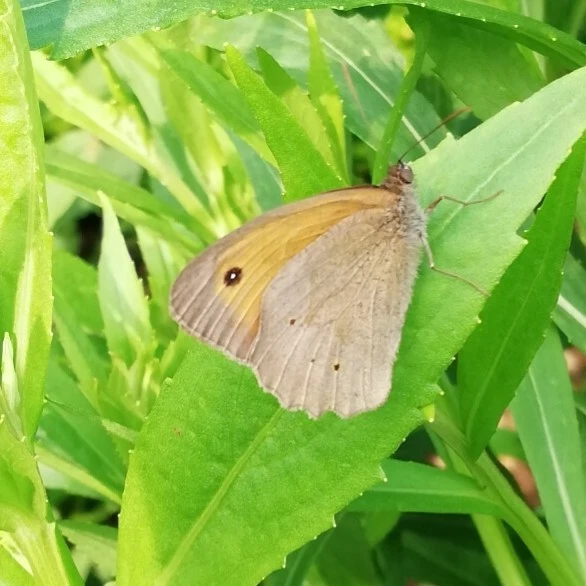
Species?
Maniola jurtina
